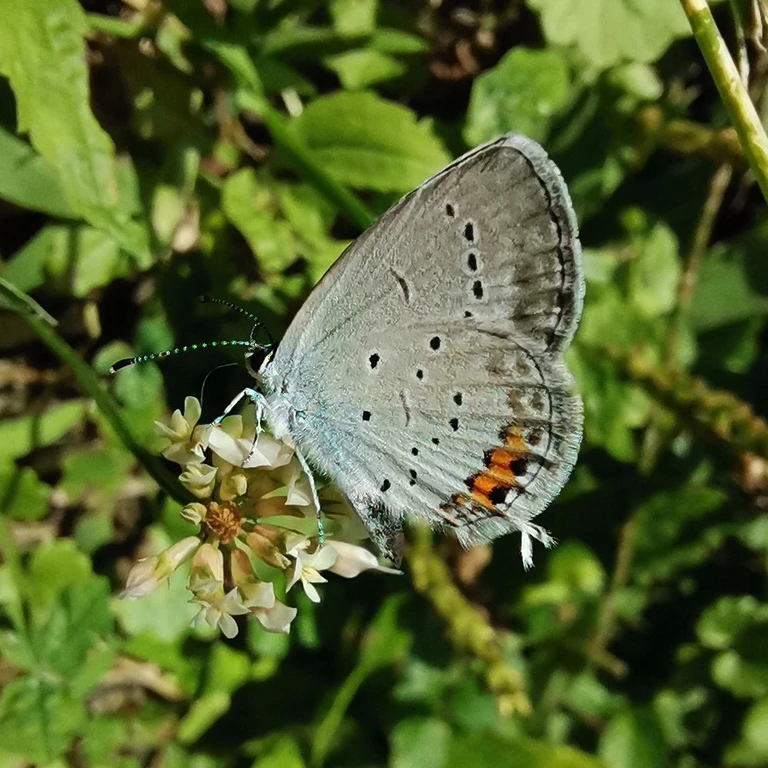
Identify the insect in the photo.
Cupido argiades (also Elkalyce argiades)
